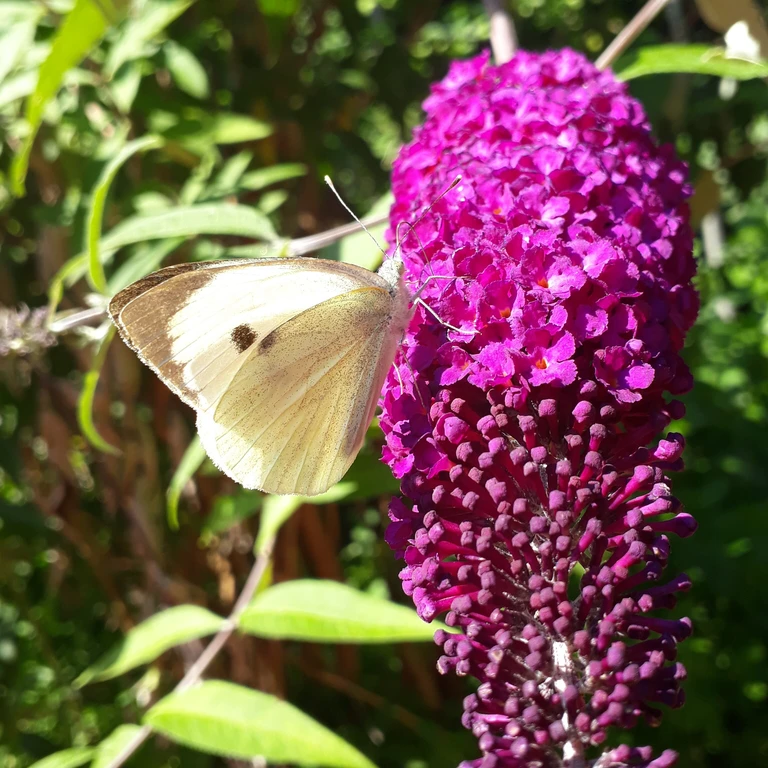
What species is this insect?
Pieris brassicae
